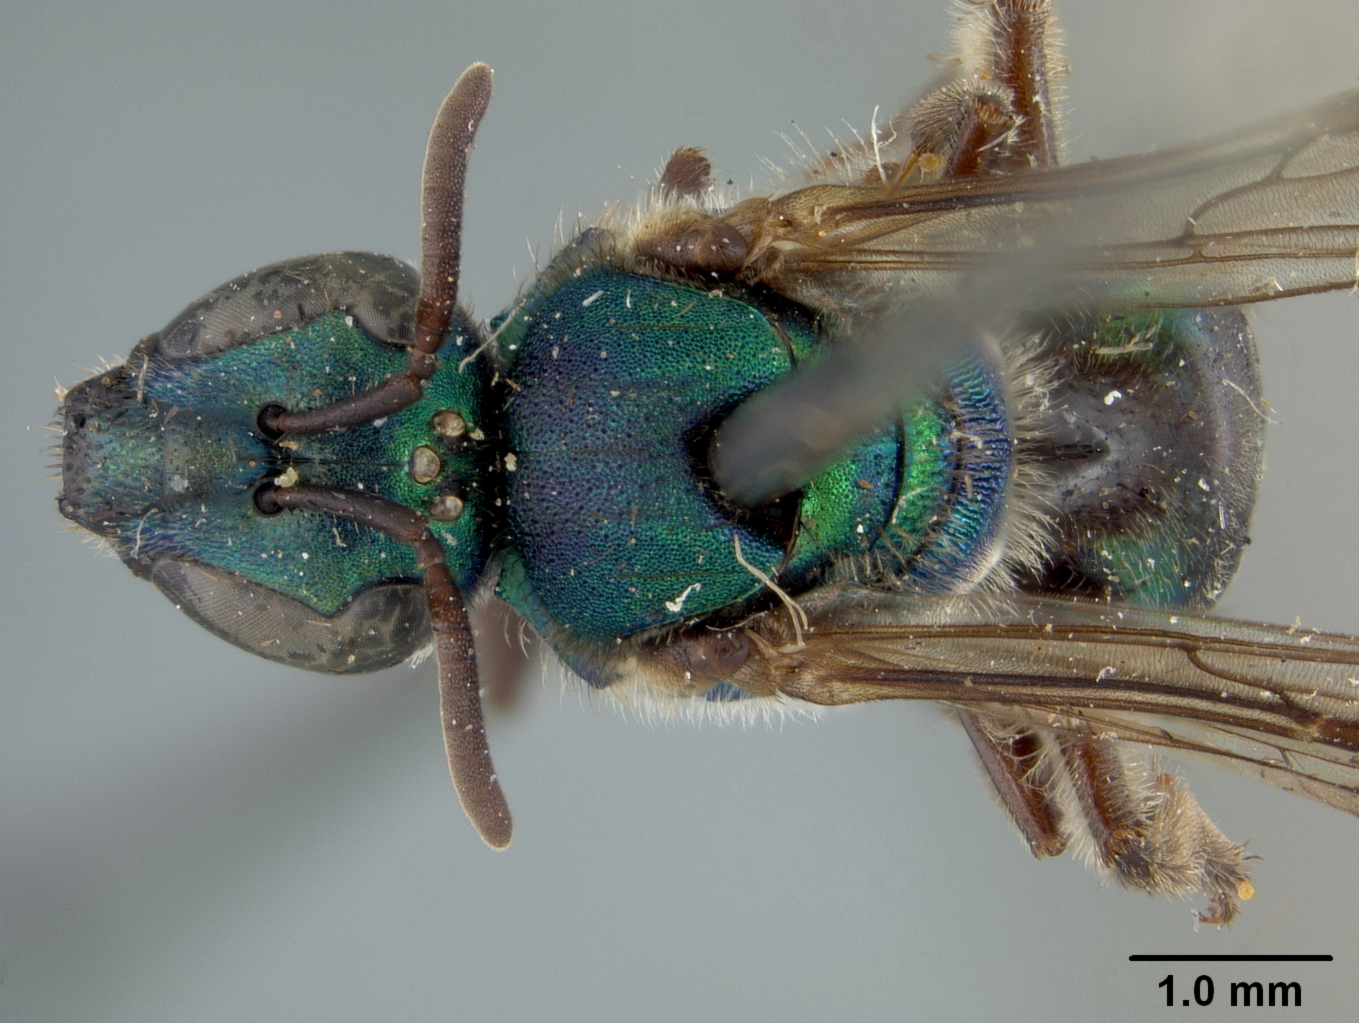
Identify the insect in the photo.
Augochlora quiriguensis
